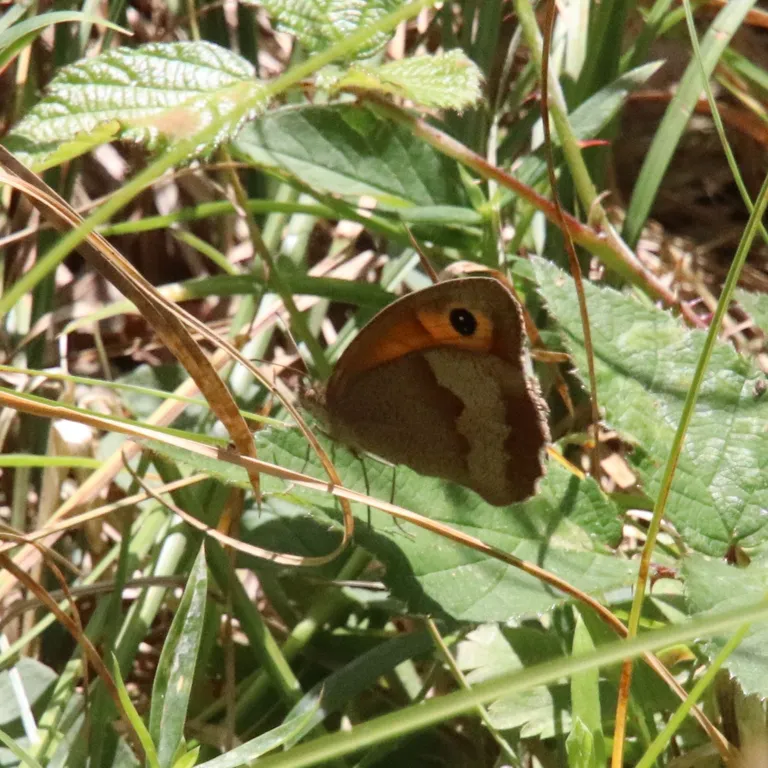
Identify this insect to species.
Maniola jurtina
